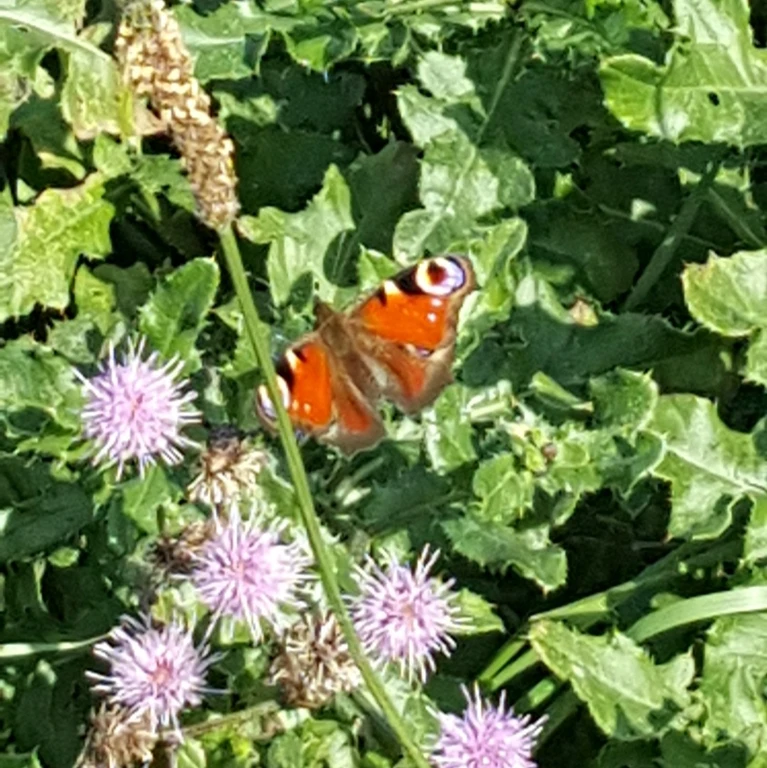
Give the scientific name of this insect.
Aglais io
